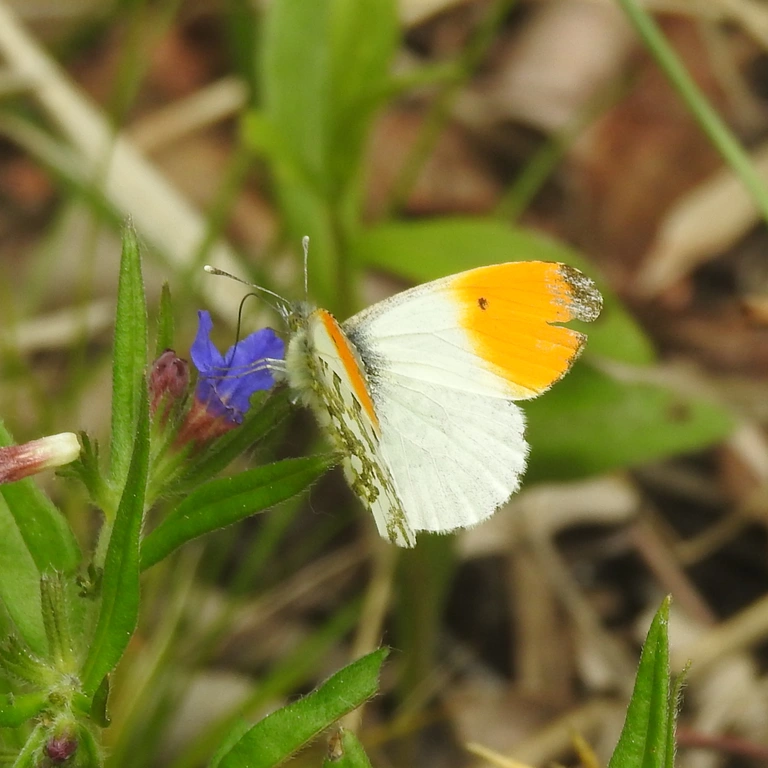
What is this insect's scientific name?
Anthocharis cardamines
